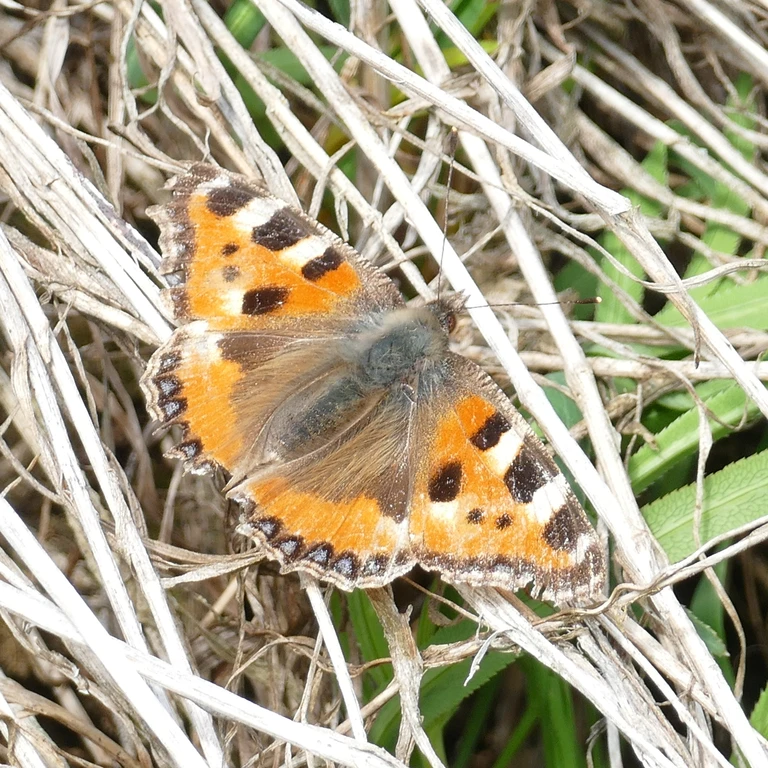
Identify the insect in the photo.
Aglais urticae
